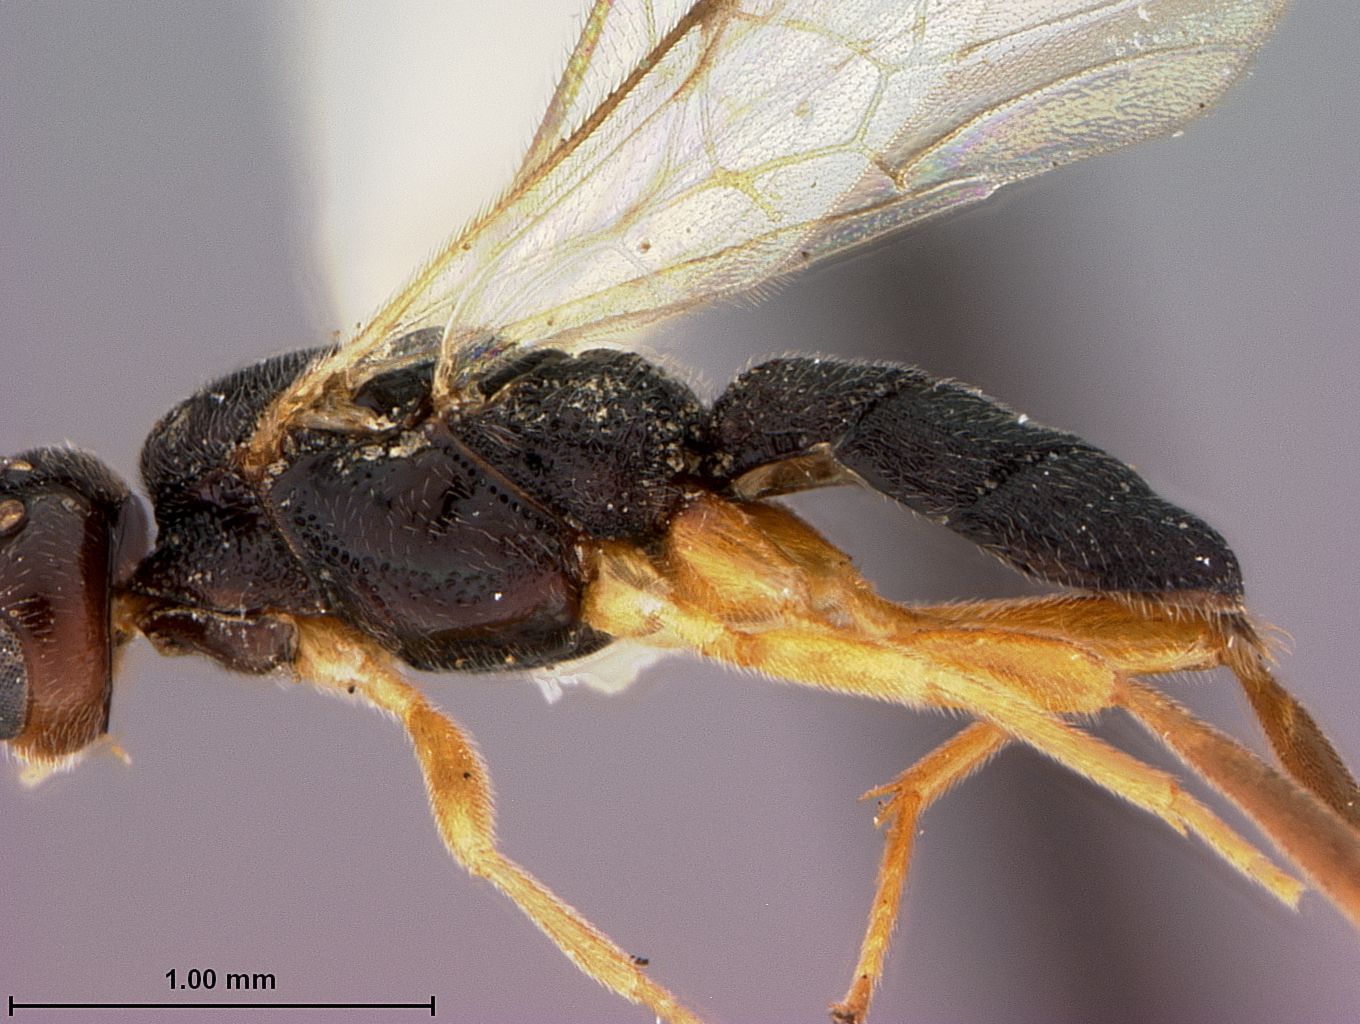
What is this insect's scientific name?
Aliolus stanleyi
